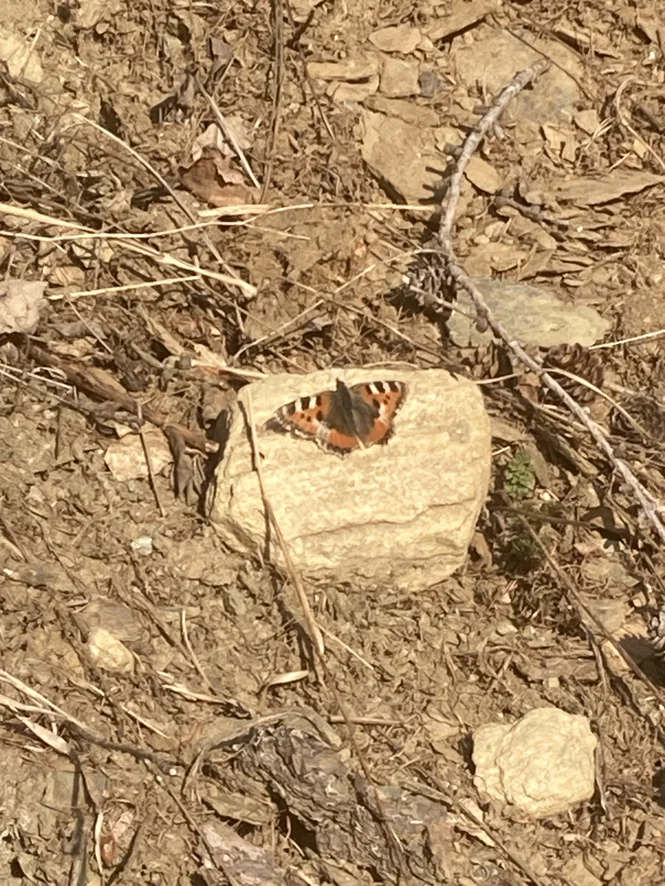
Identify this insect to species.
Aglais urticae
